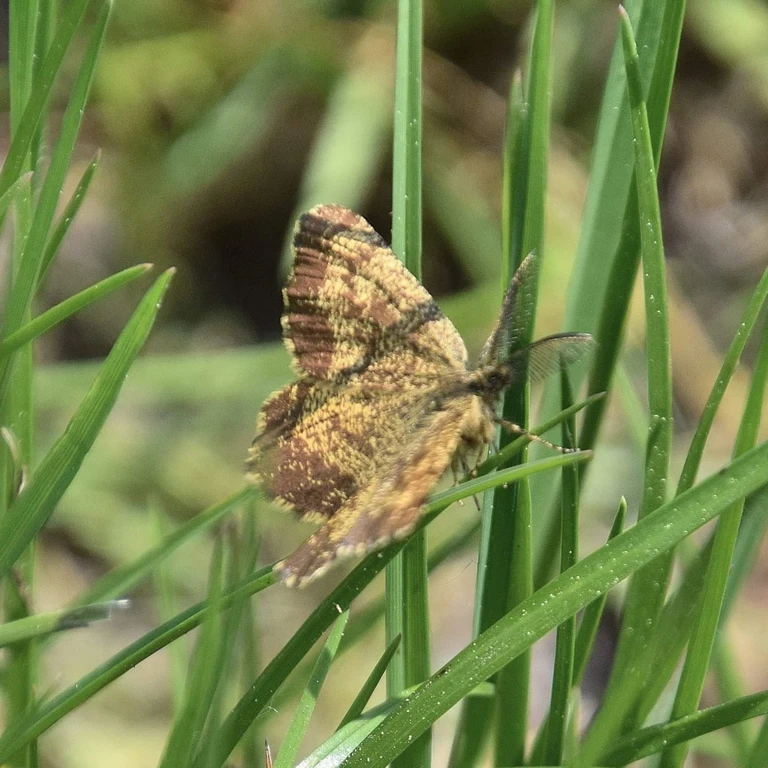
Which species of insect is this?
Ematurga atomaria
